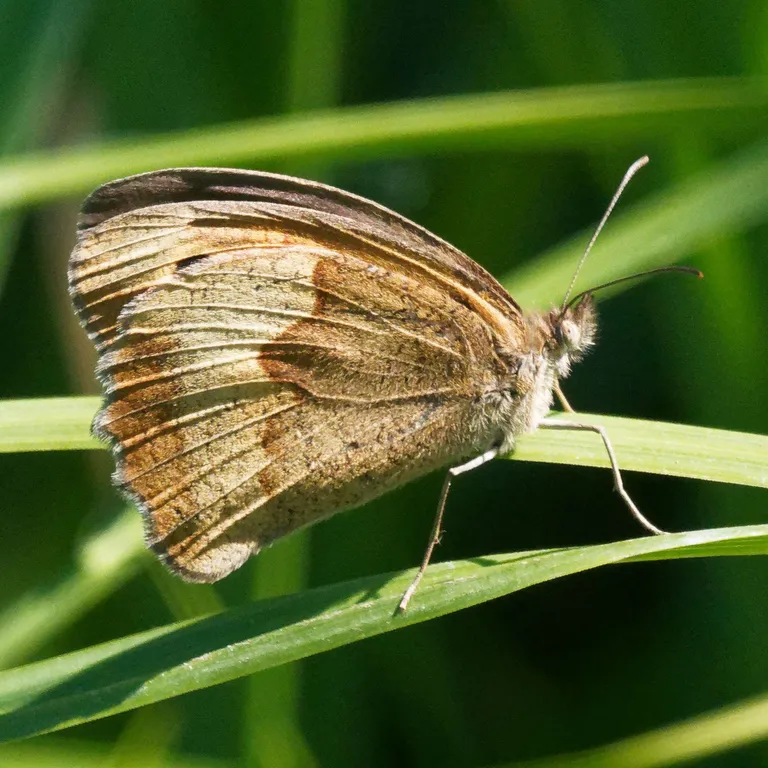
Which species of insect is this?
Maniola jurtina
